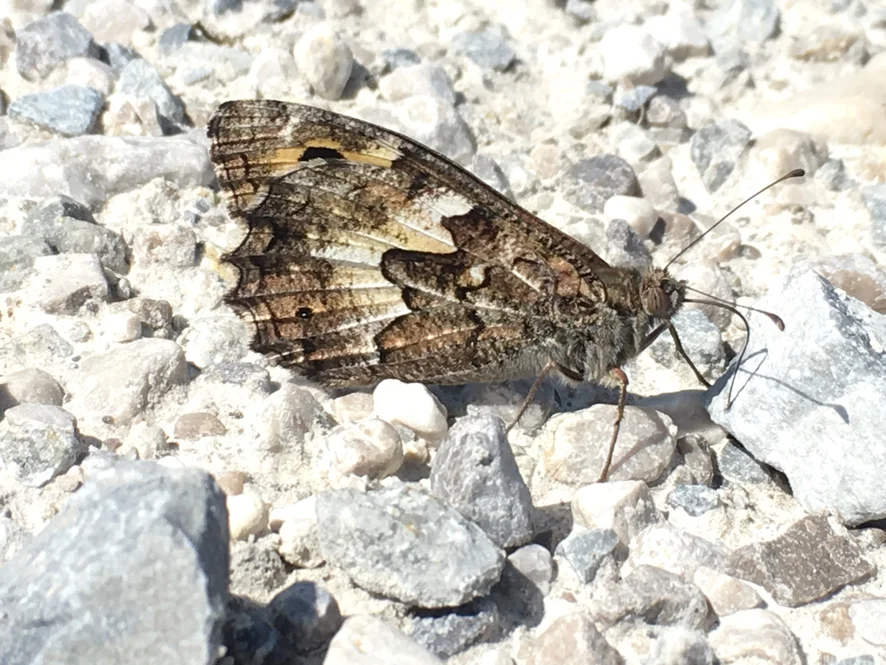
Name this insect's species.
Hipparchia semele
